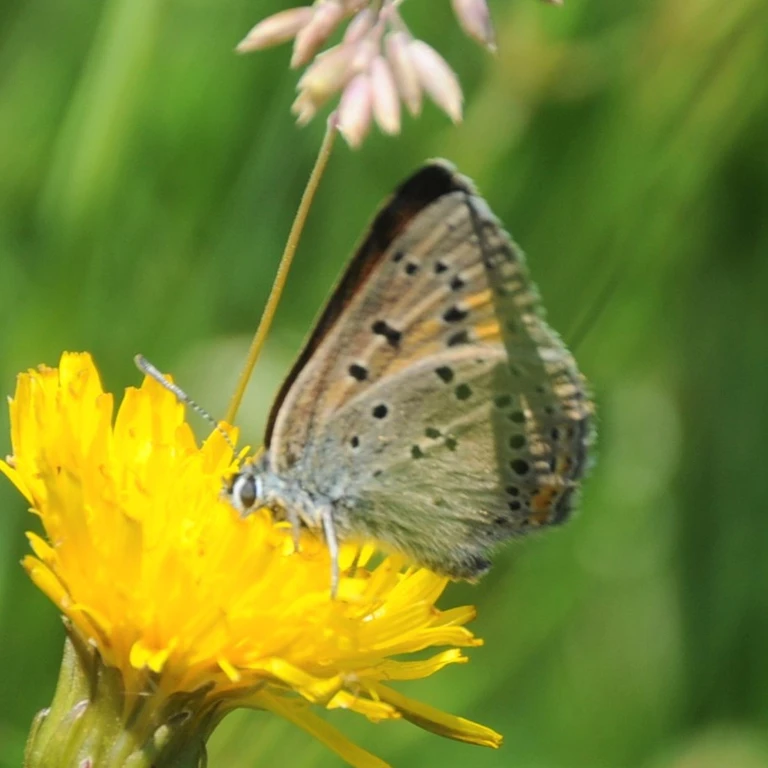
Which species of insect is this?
Lycaena hippothoe (also Palaeochrysophanus hippothoe)
